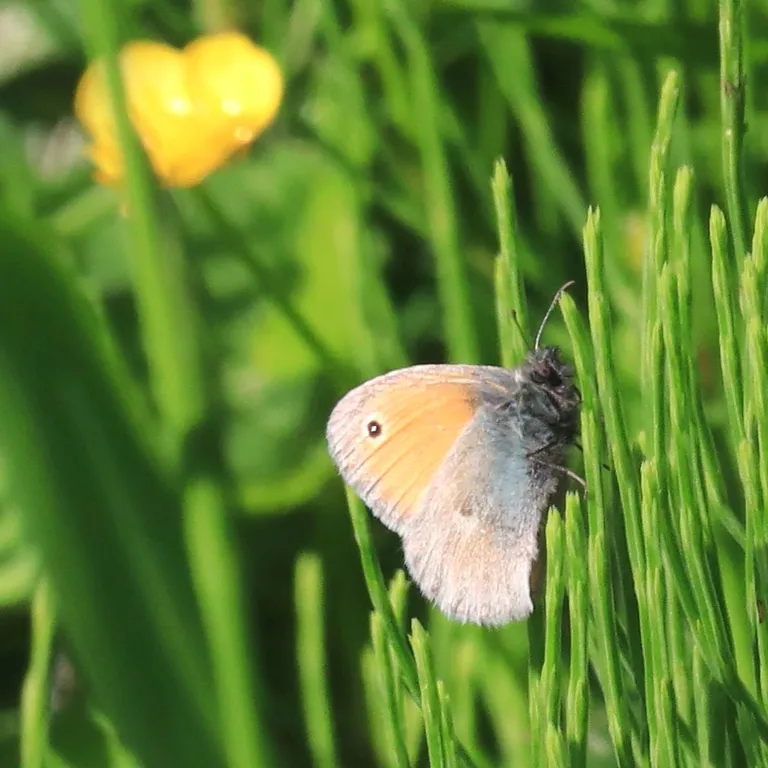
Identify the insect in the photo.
Coenonympha pamphilus
